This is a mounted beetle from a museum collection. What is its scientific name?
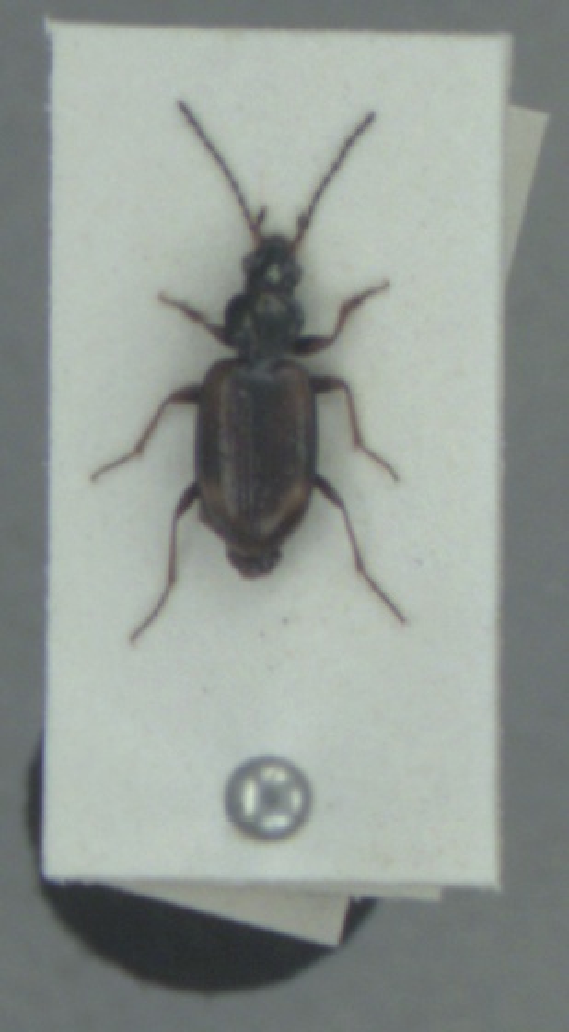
Bembidion bruxellense
